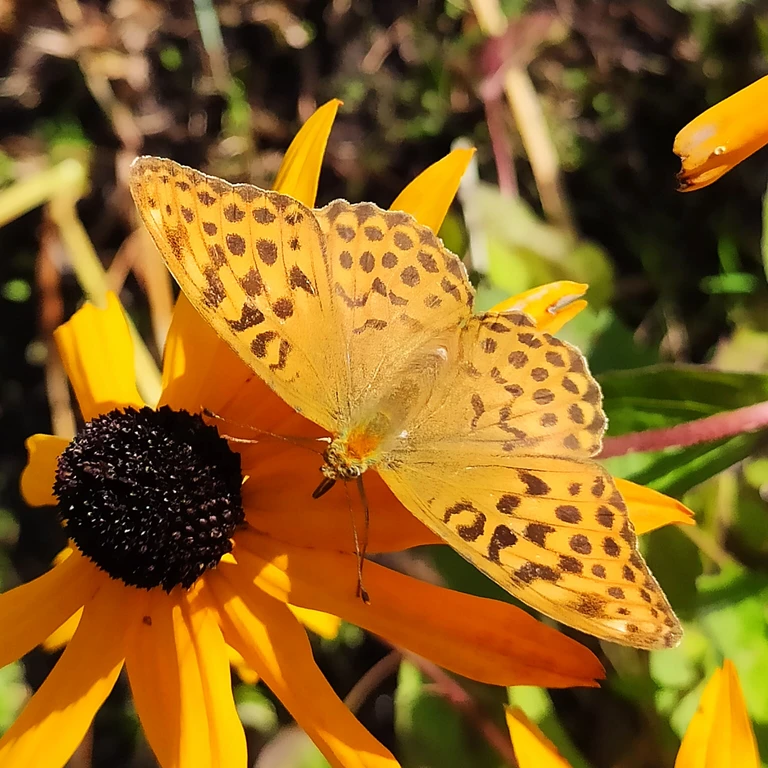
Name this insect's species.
Argynnis paphia
